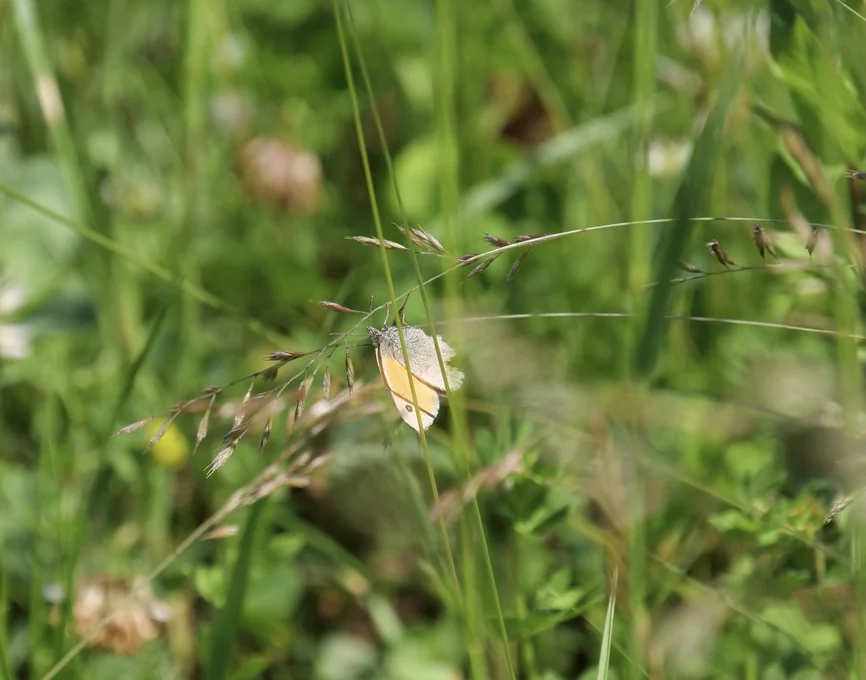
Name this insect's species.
Coenonympha pamphilus
